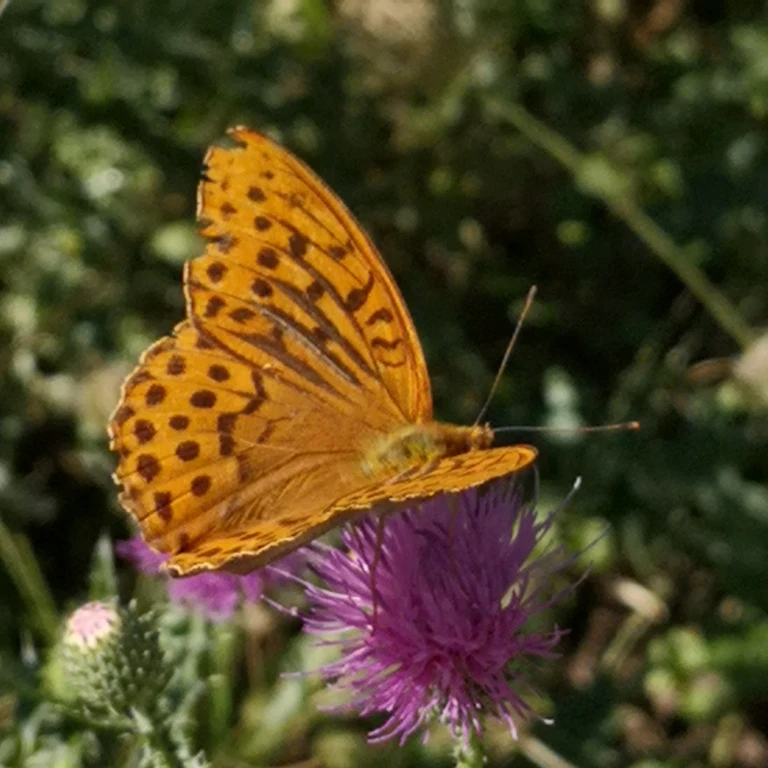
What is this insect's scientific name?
Argynnis paphia
